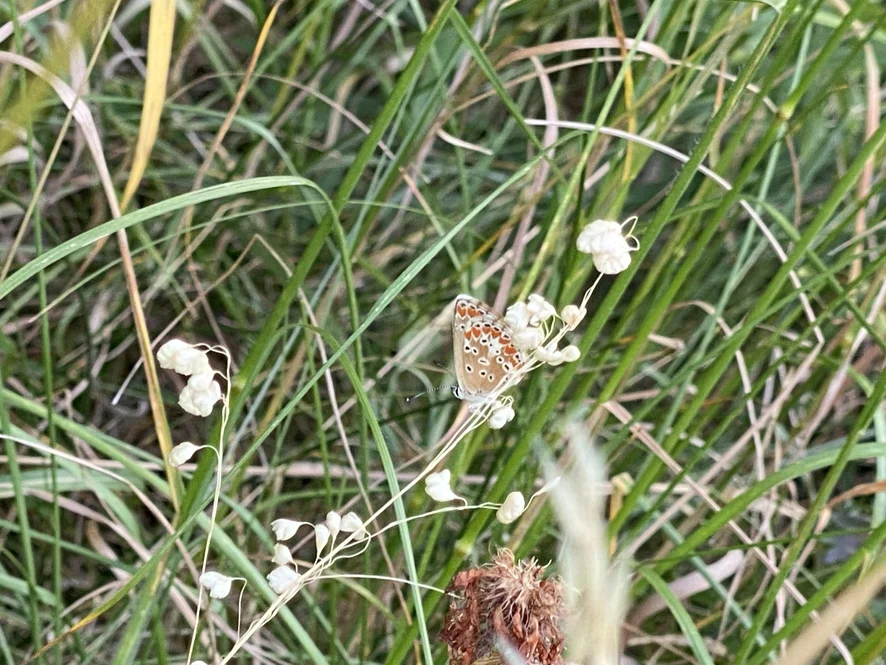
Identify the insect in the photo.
Aricia agestis/artaxerxes
